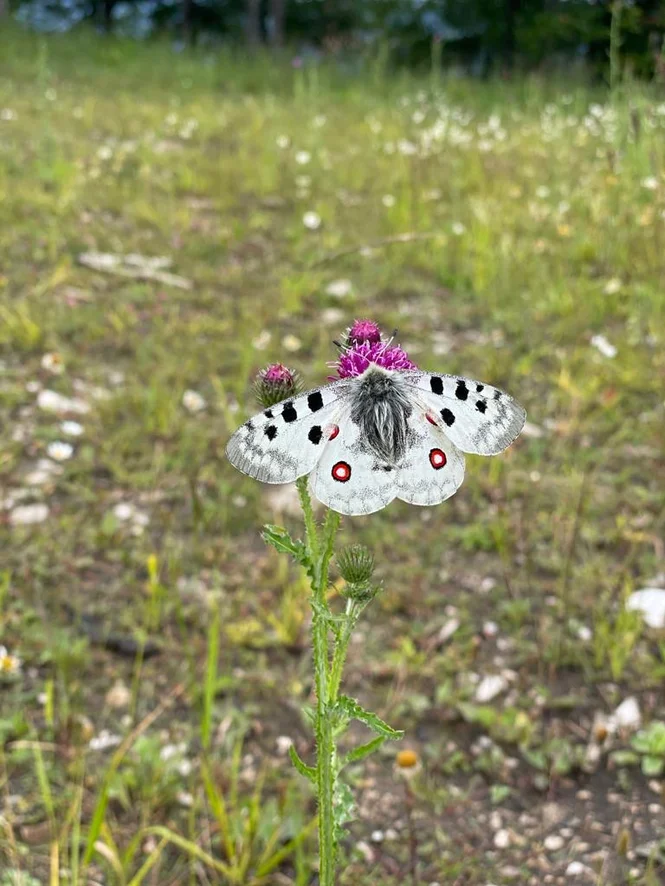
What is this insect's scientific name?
Parnassius apollo
